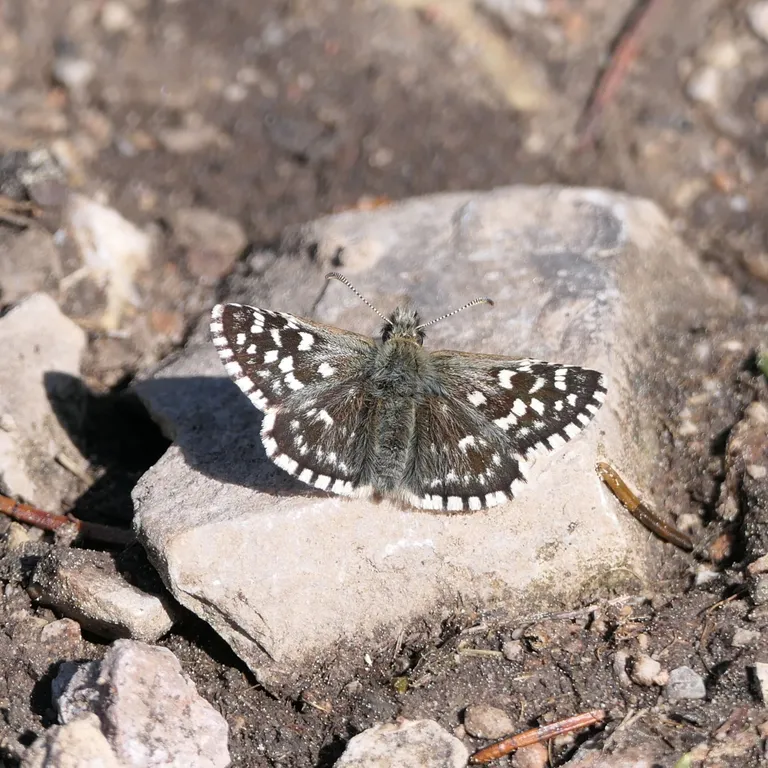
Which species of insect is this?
Pyrgus malvae
